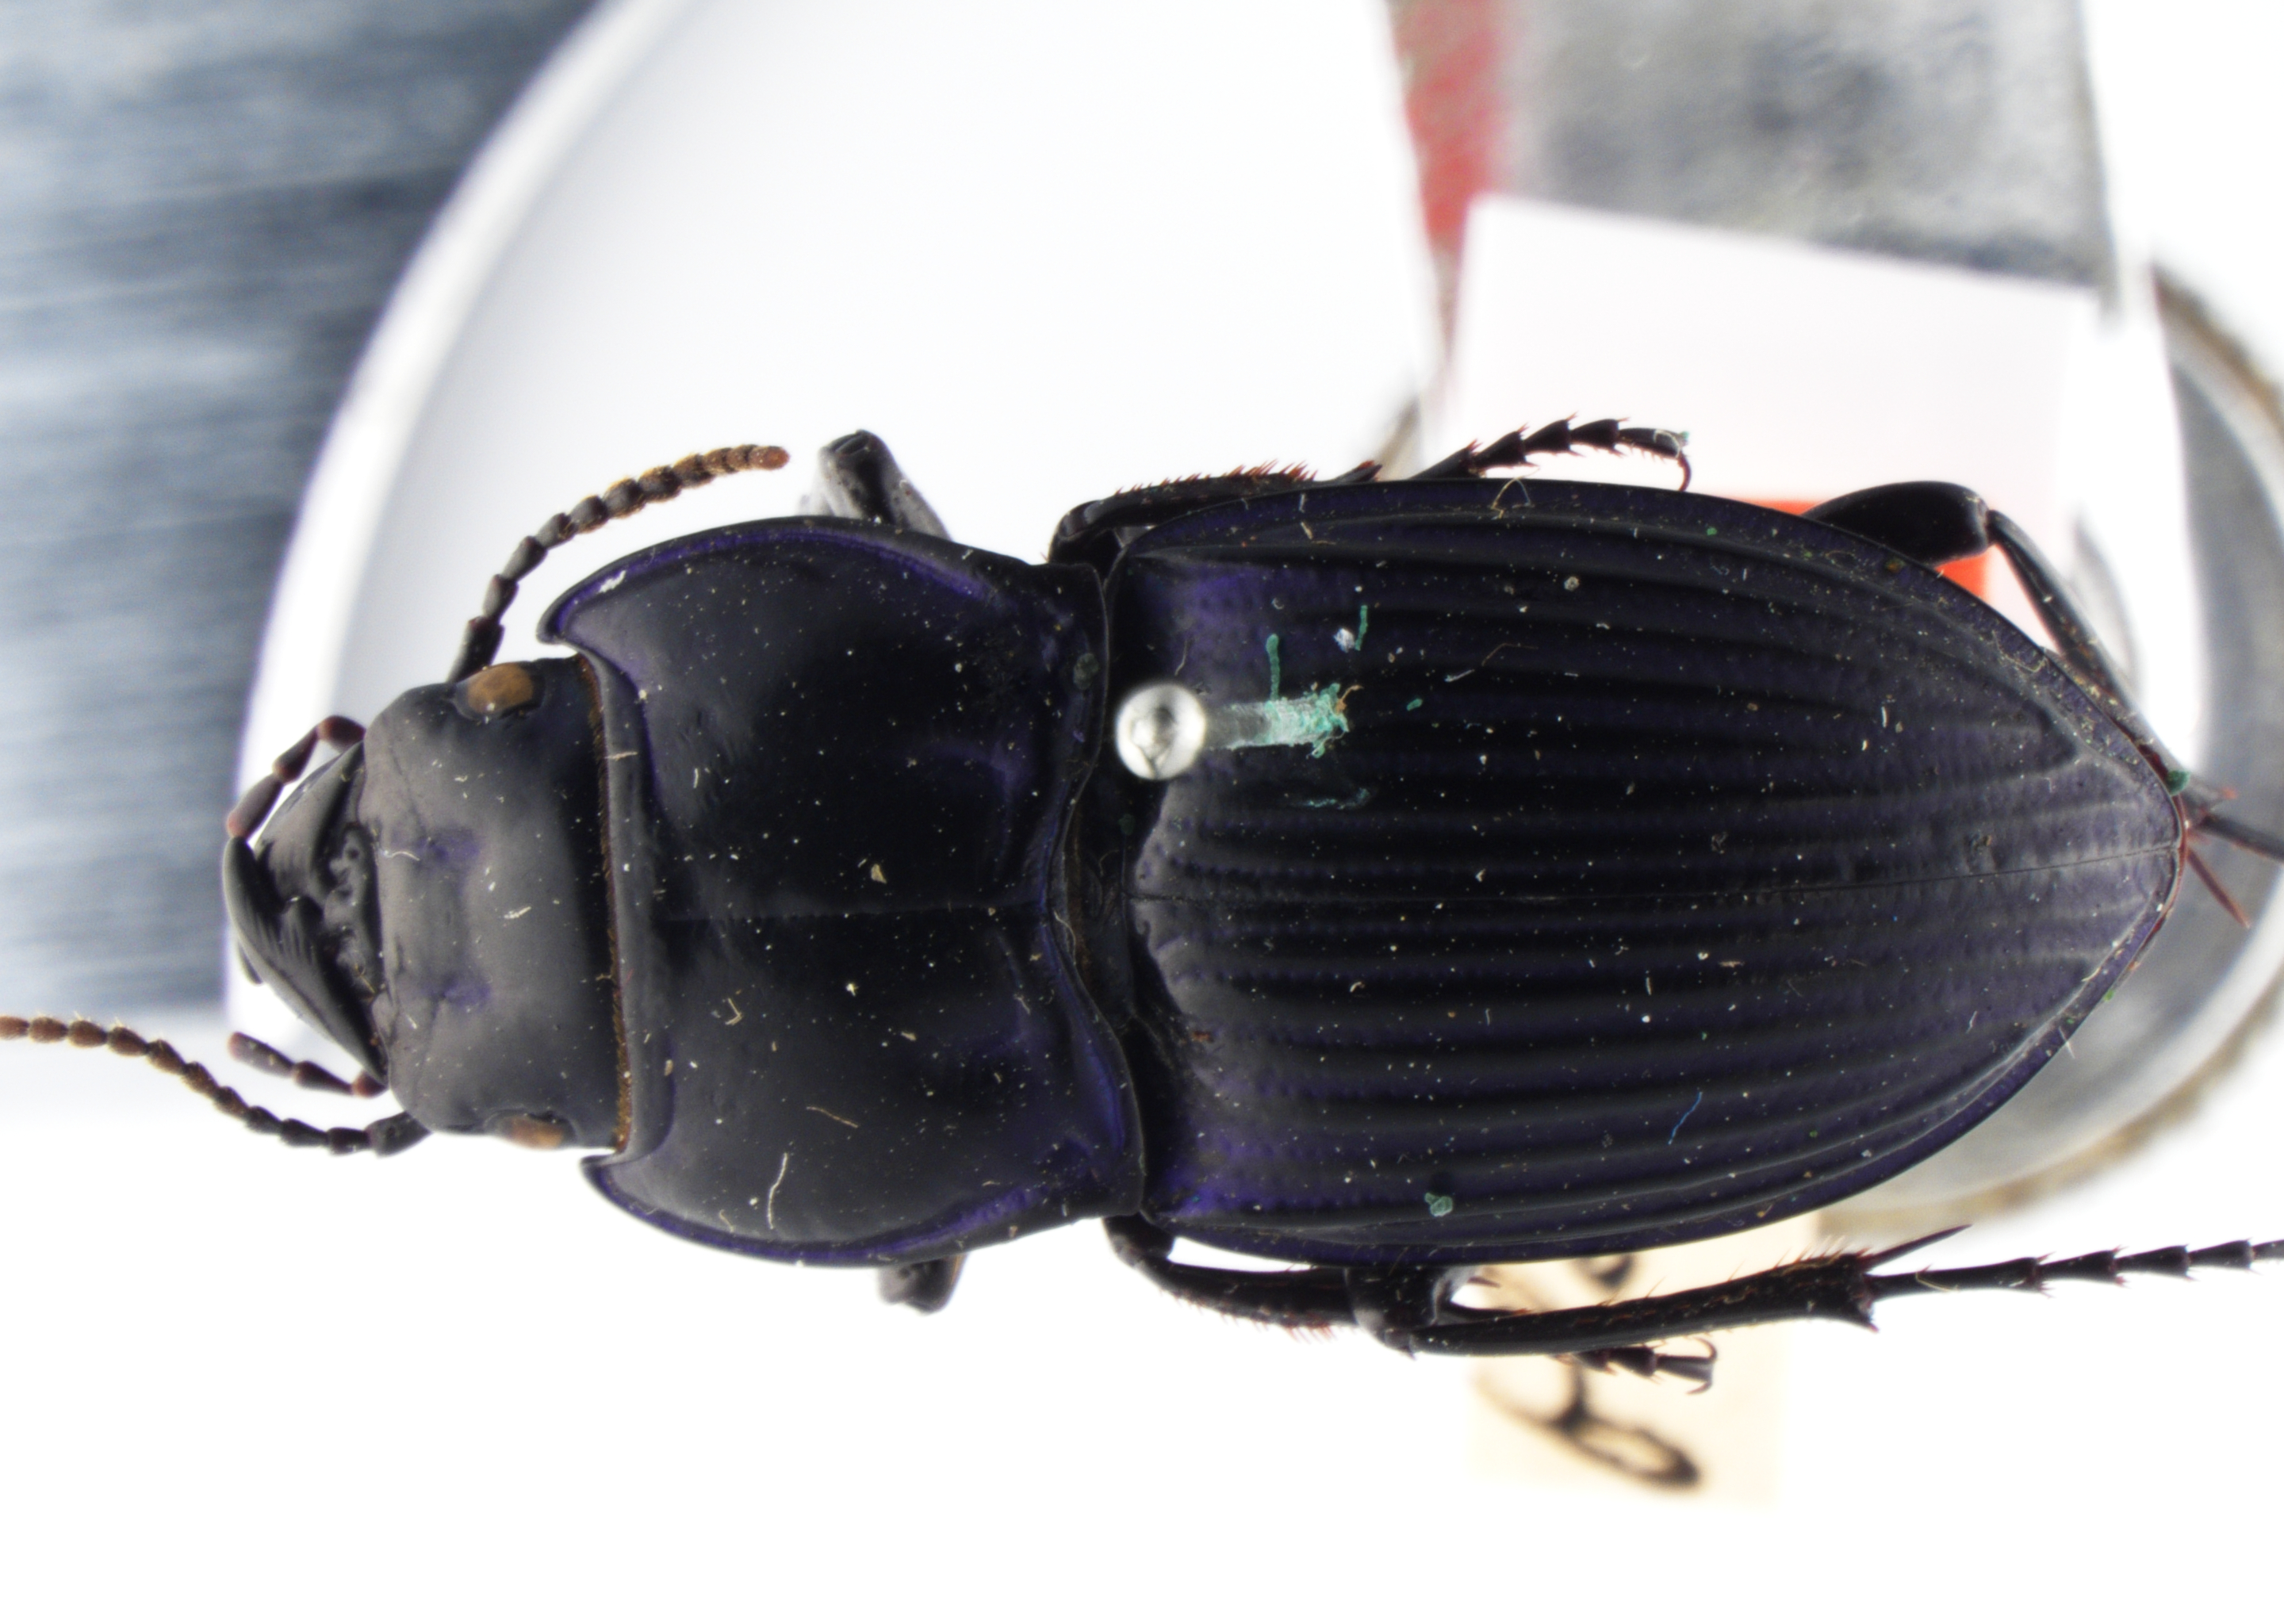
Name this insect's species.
Pasimachus floridanus
